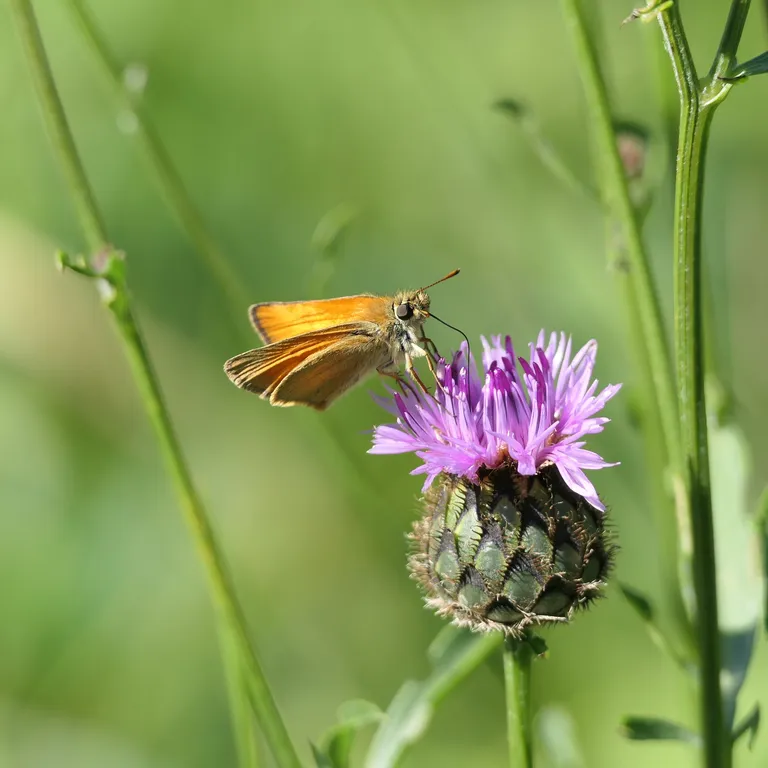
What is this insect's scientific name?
Thymelicus sylvestris
